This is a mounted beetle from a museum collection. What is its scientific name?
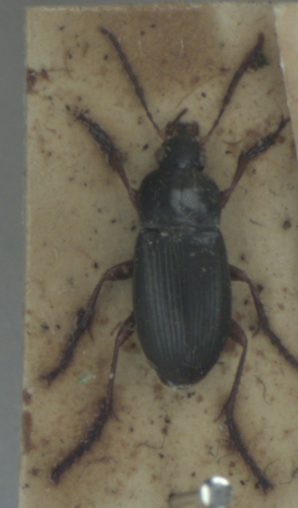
Calathus fuscipes
